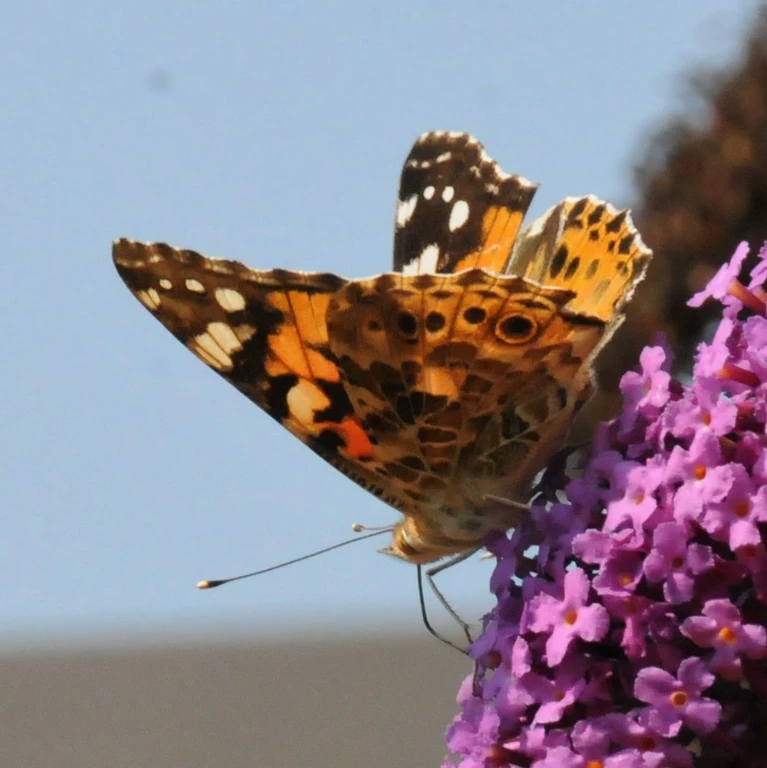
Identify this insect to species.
Vanessa cardui
